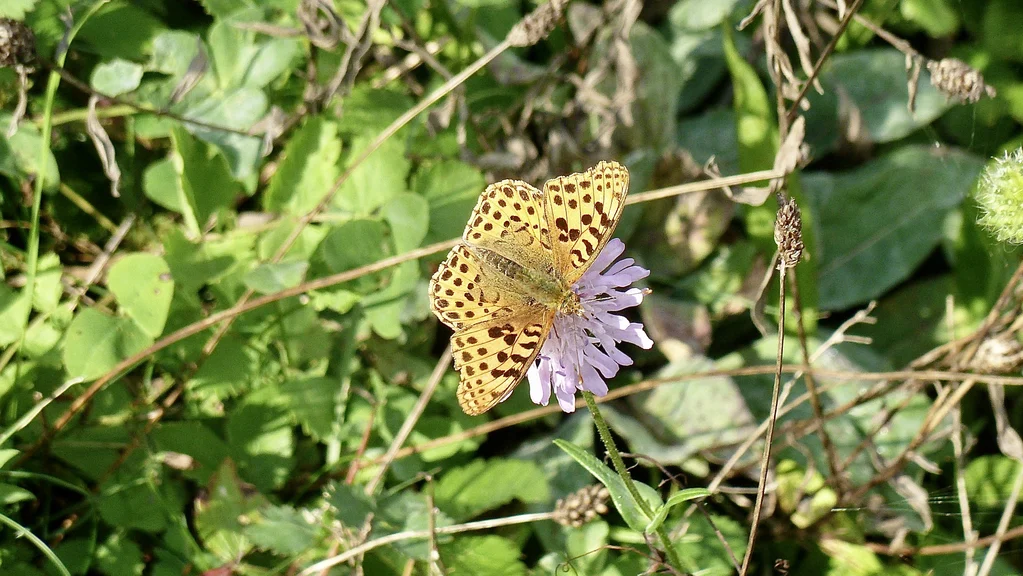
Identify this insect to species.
Issoria lathonia
